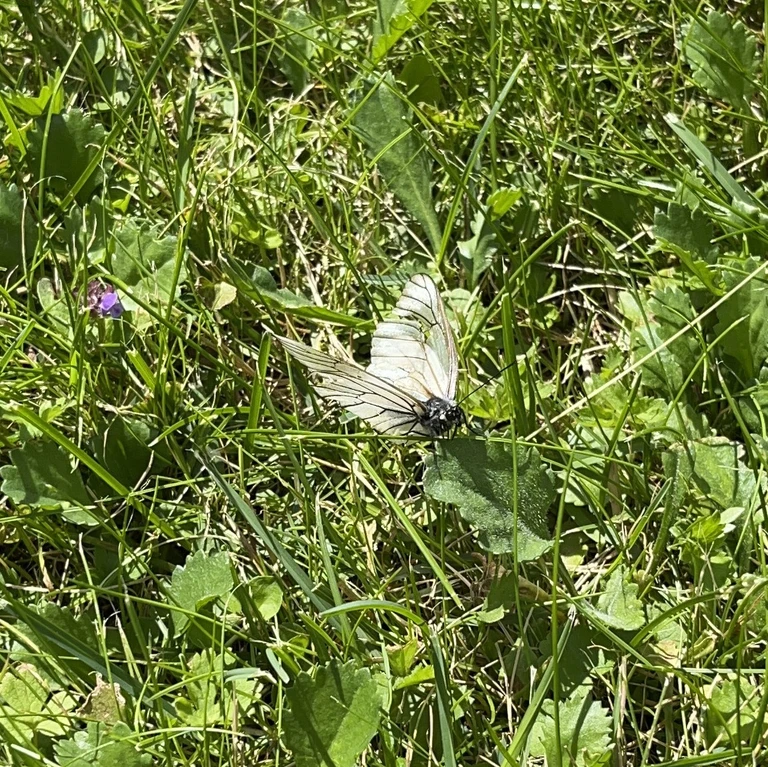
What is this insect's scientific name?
Aporia crataegi
